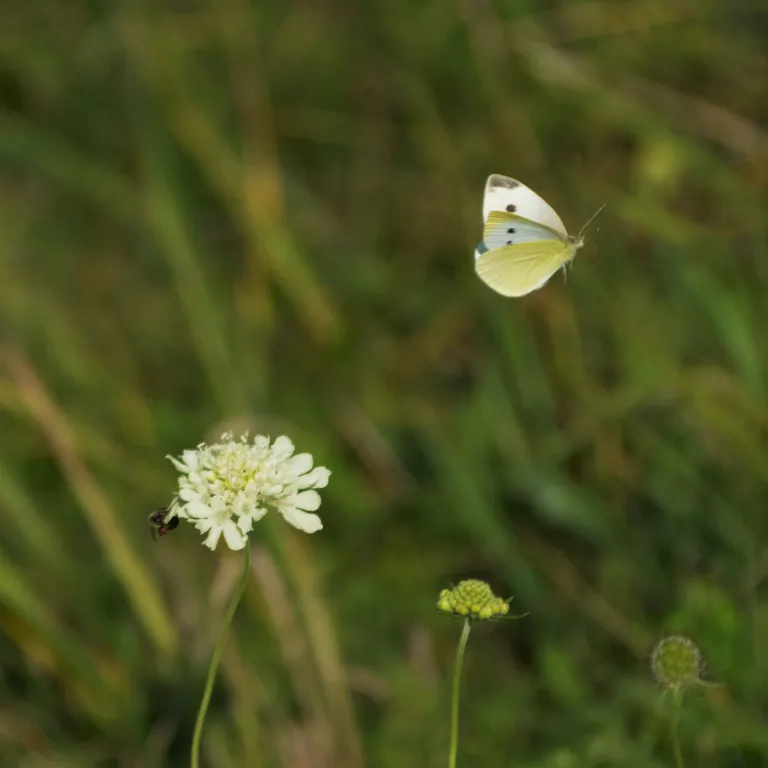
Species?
Pieris rapae
